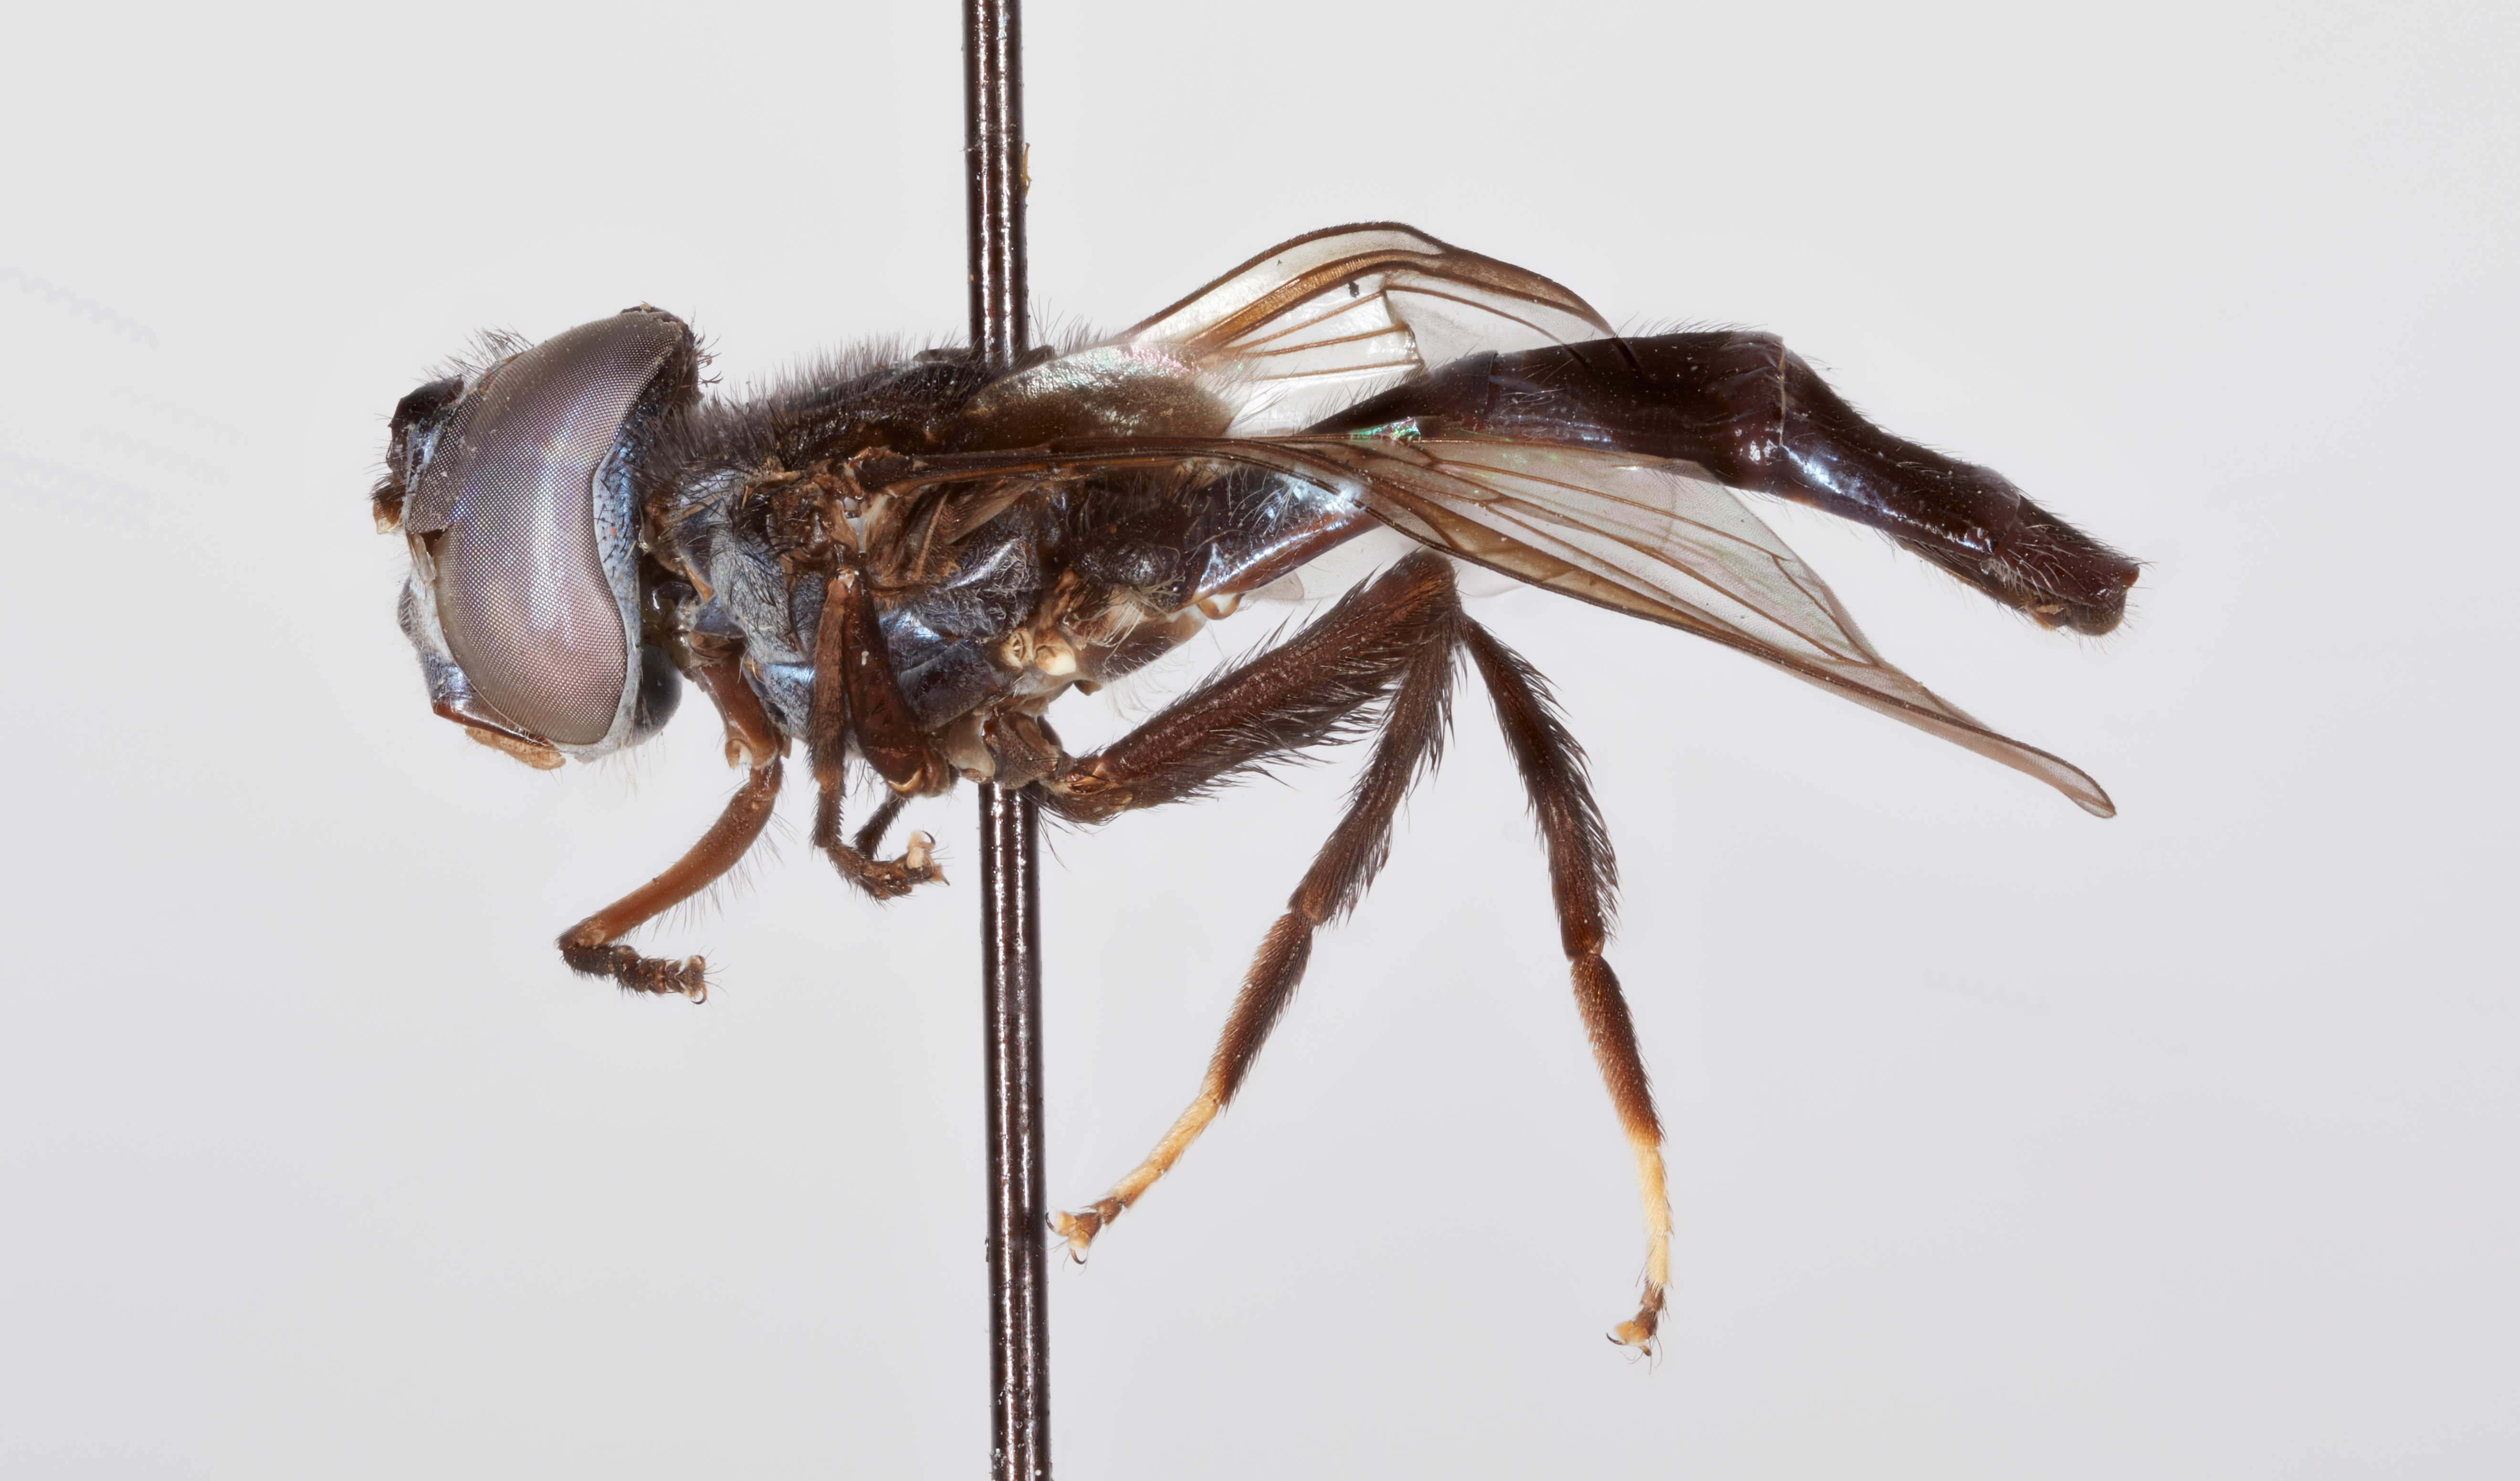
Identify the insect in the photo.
Baccha hirta
